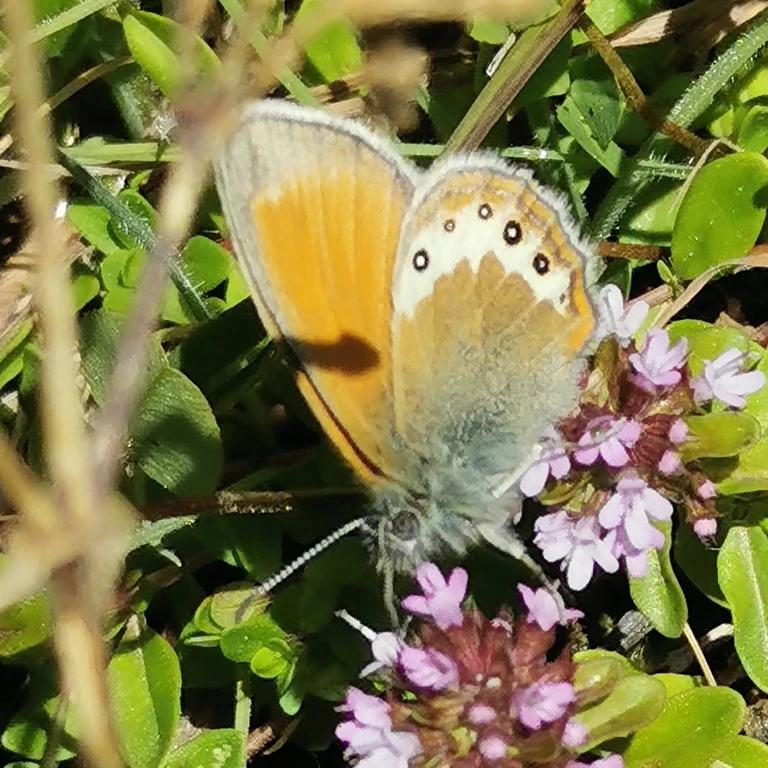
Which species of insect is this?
Coenonympha gardetta
